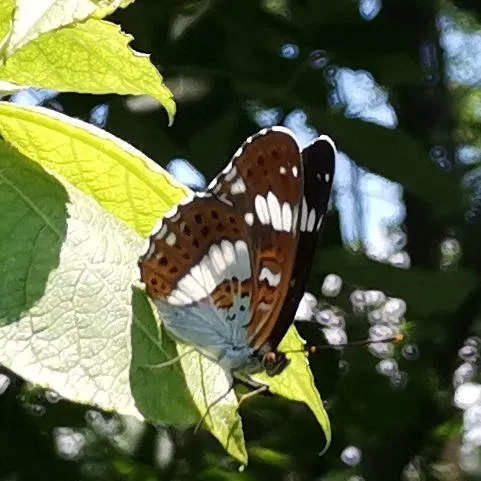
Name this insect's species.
Limenitis camilla (also Ladoga camilla)
